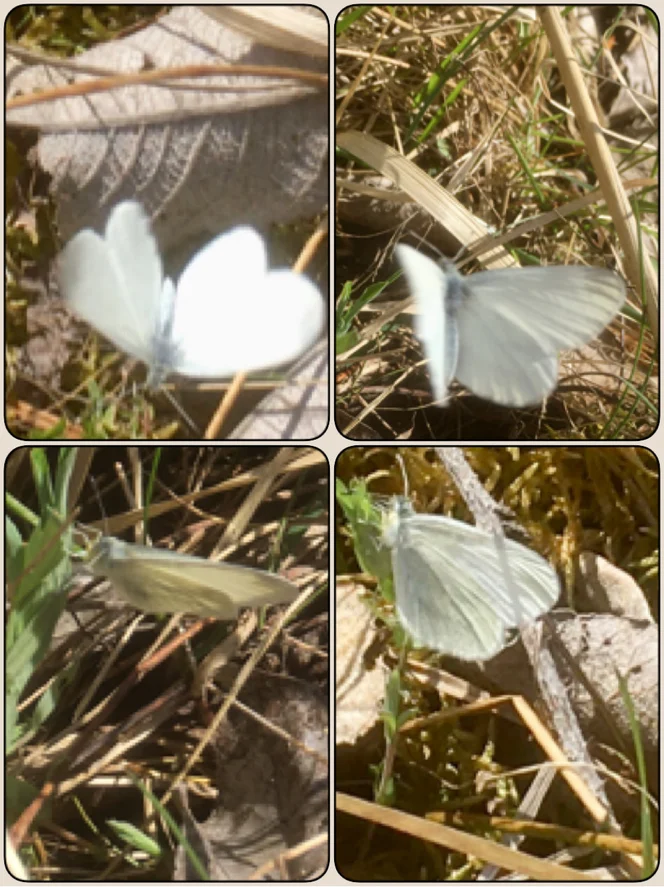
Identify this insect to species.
Leptidea sinapis/juvernica
